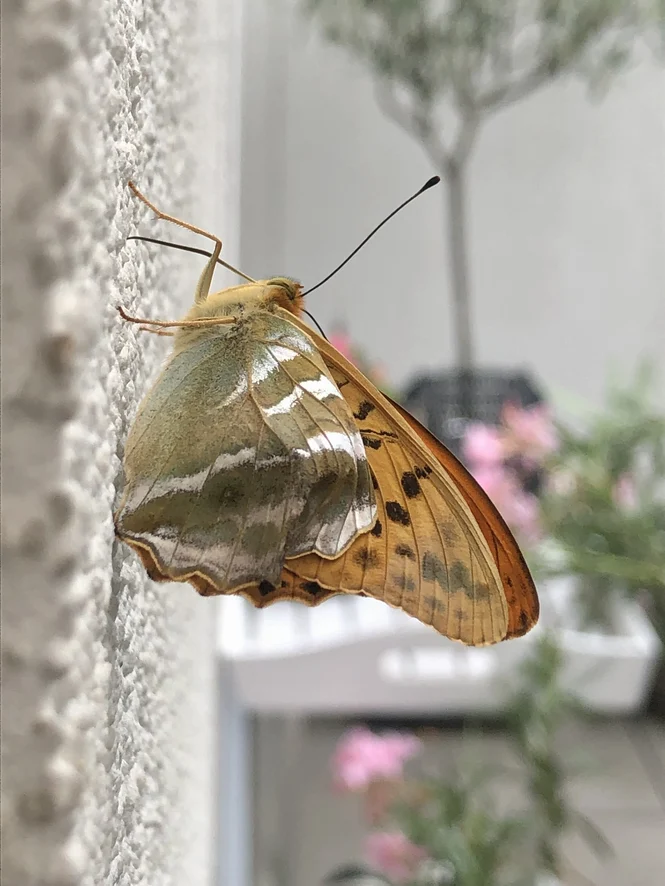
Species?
Argynnis paphia
